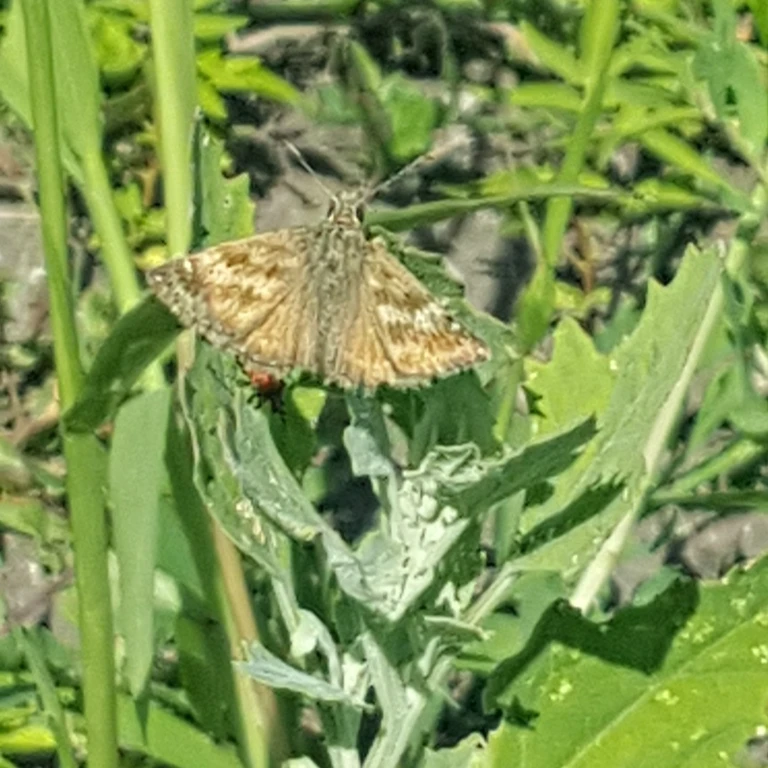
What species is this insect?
Erynnis tages
